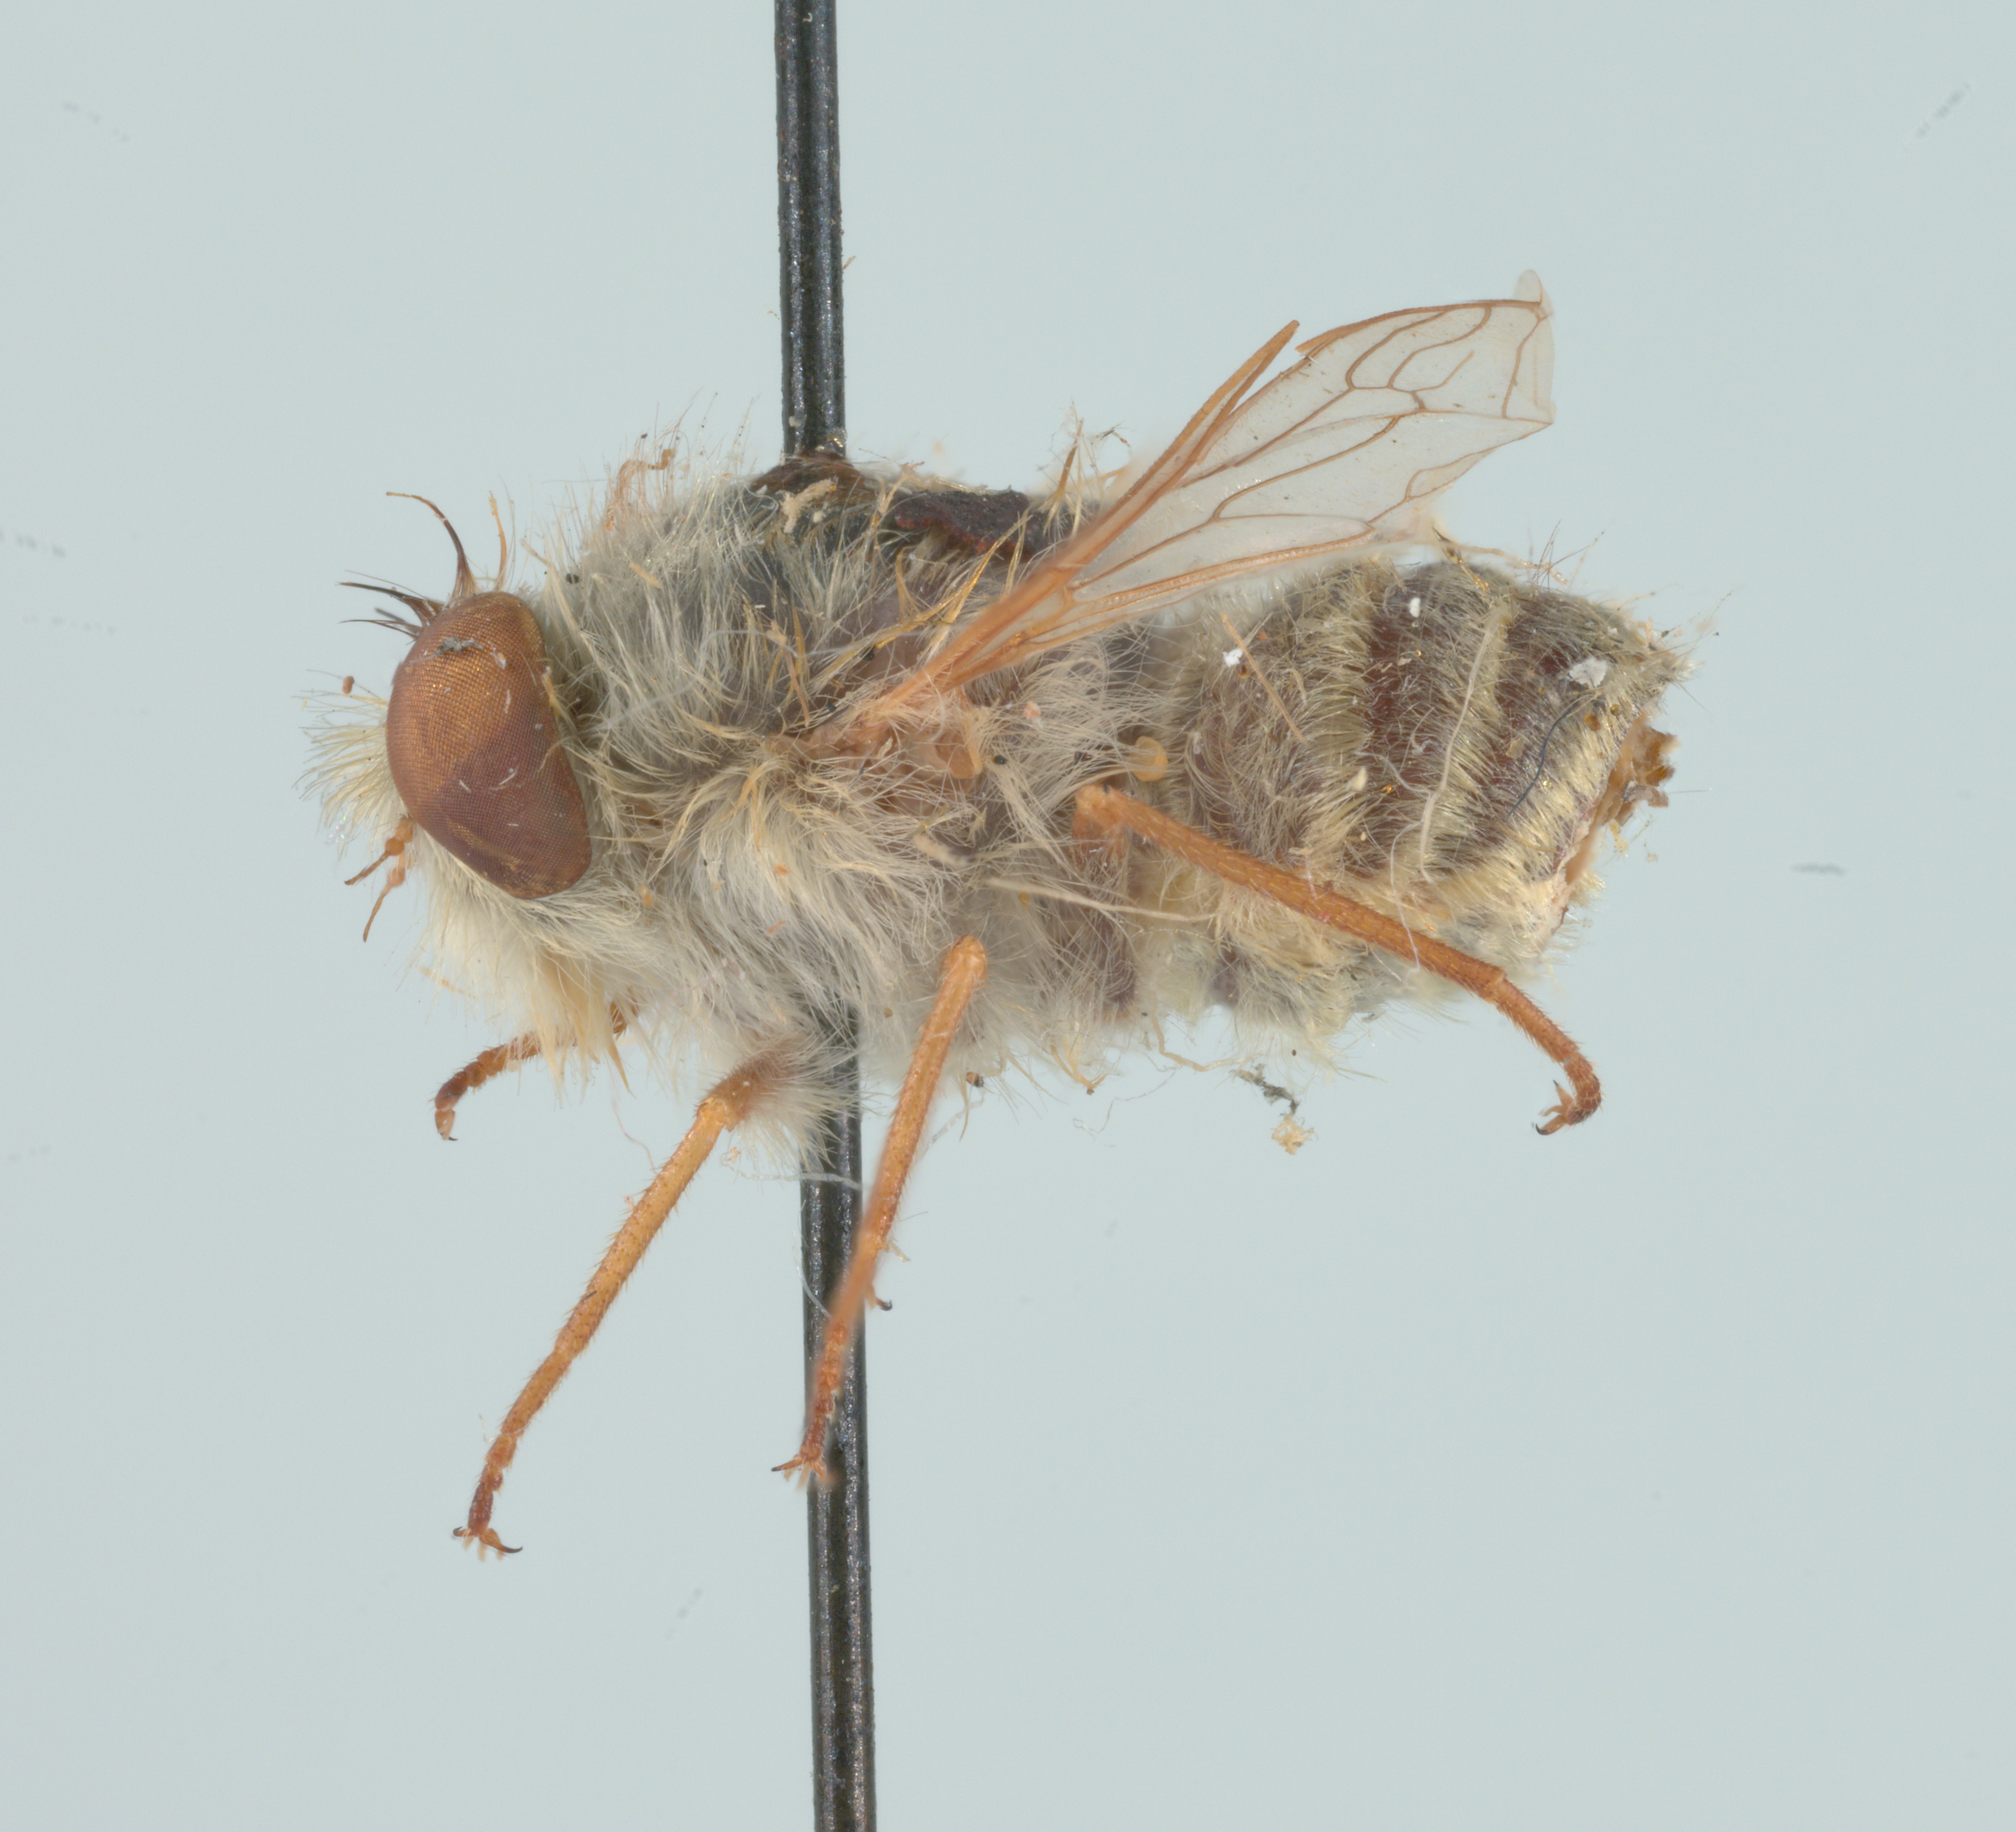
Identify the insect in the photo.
Trichopsidea clausa
